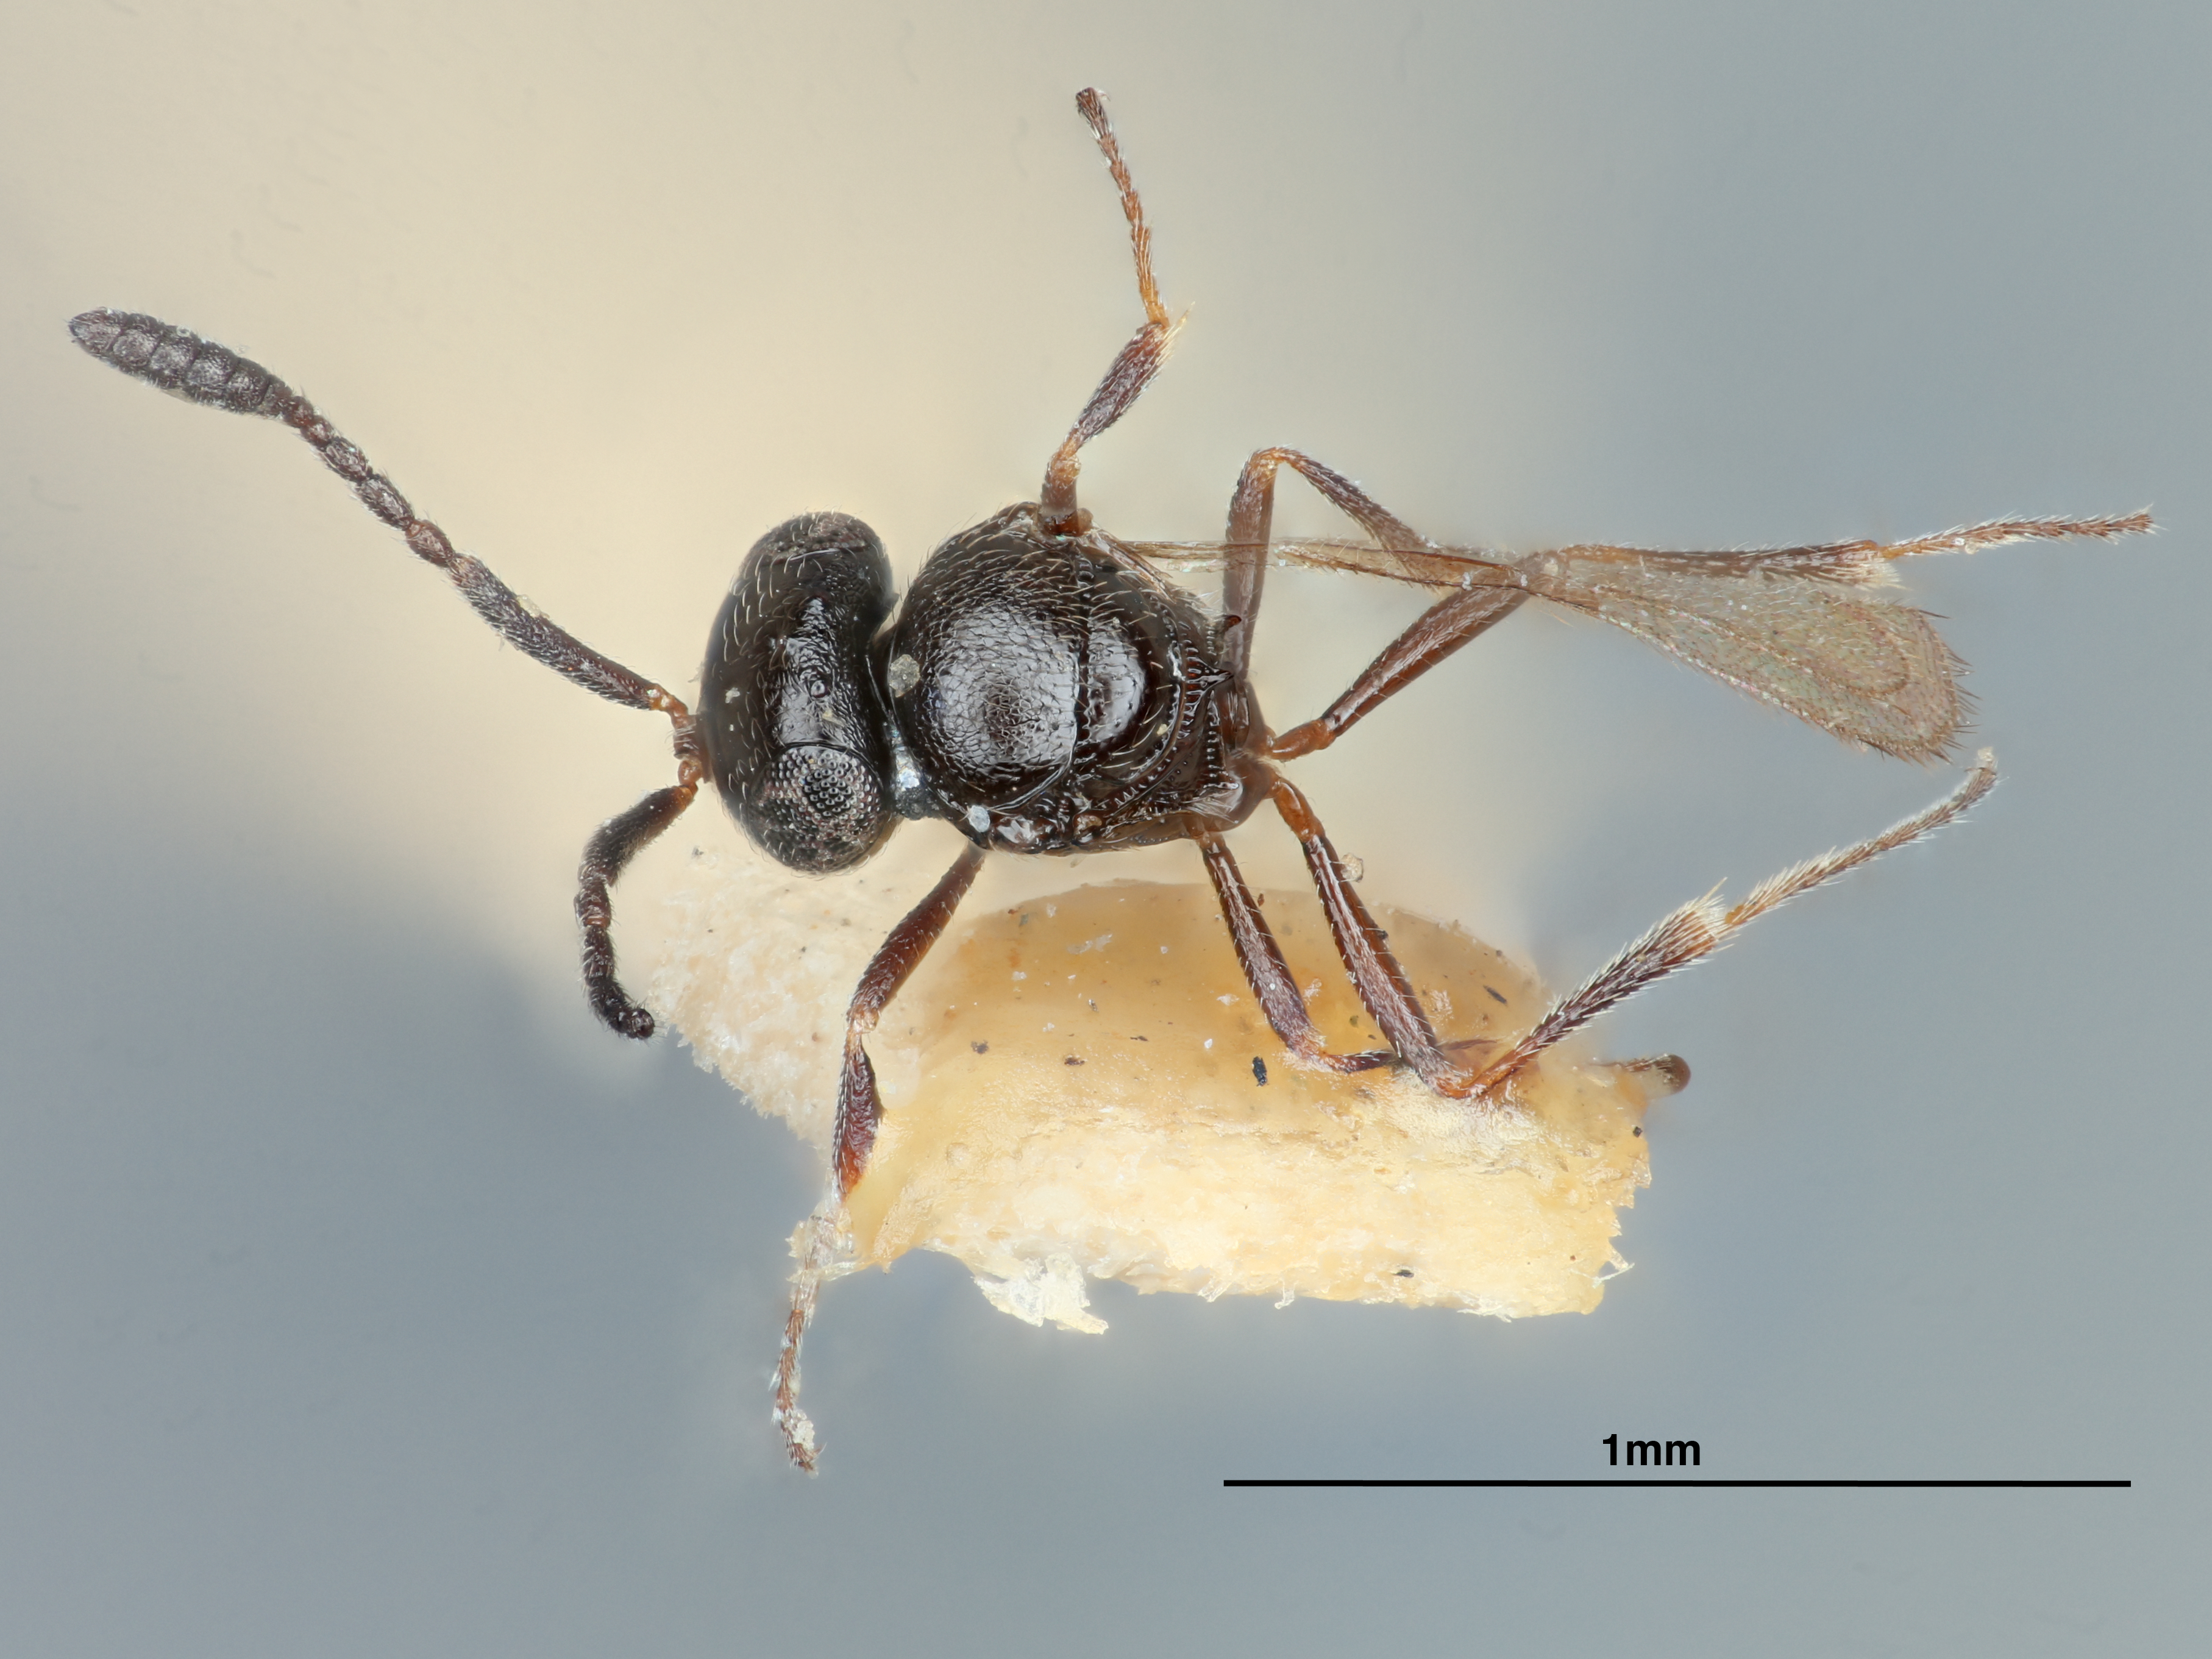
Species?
Trimorus perspicuus
